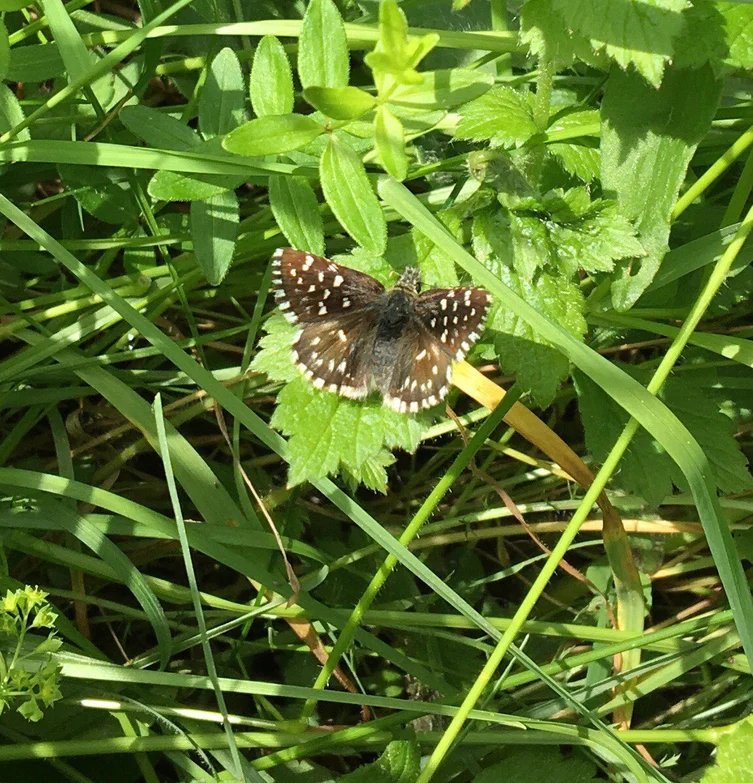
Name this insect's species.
Pyrgus malvae
